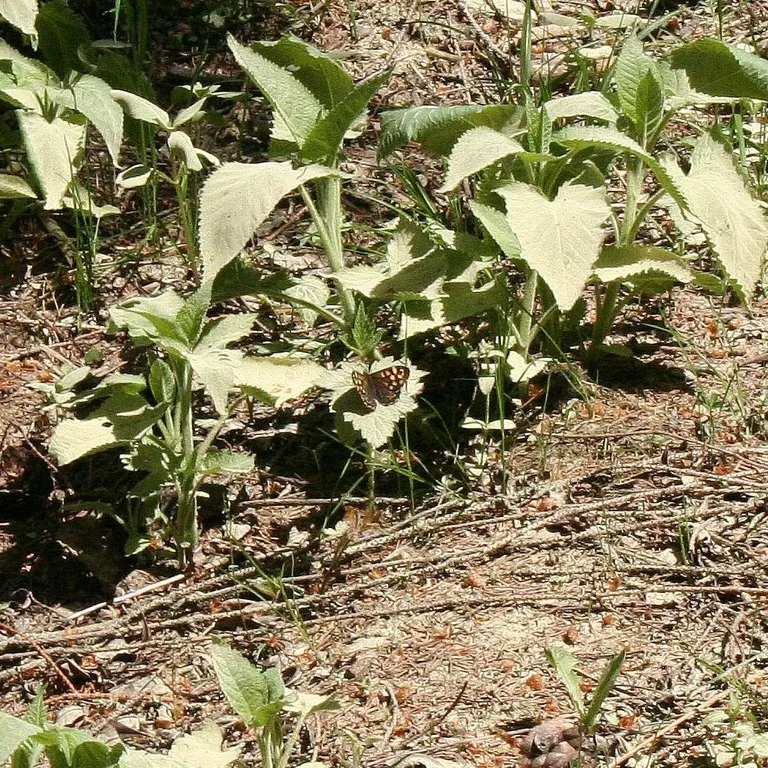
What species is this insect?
Pararge aegeria
